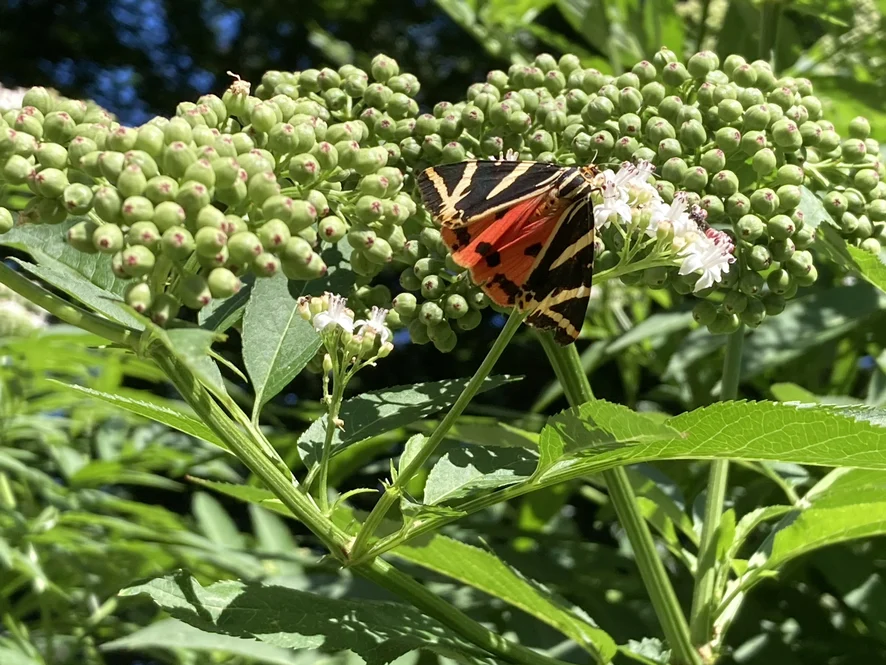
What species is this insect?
Euplagia quadripunctaria
